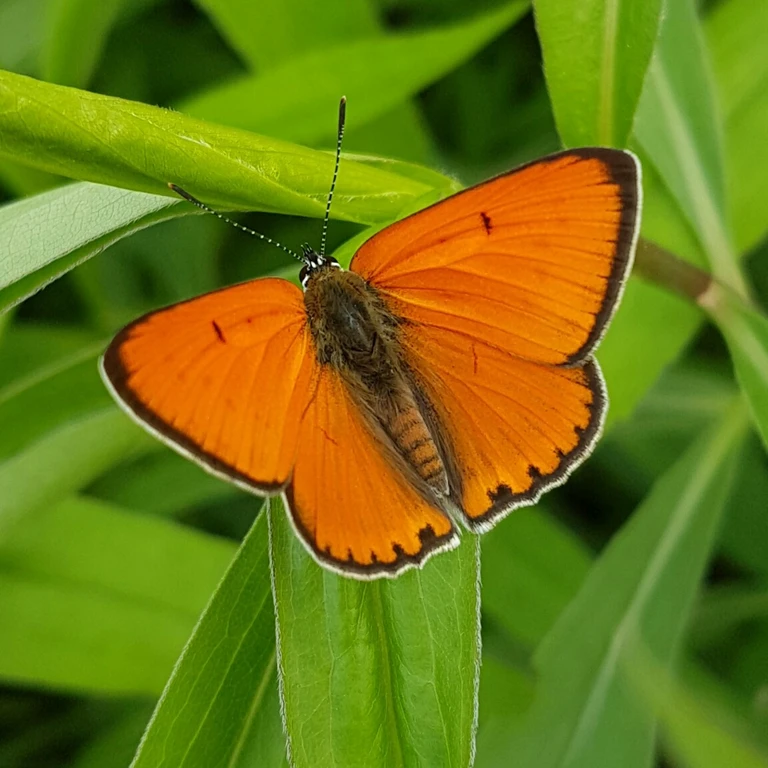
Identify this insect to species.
Lycaena dispar
